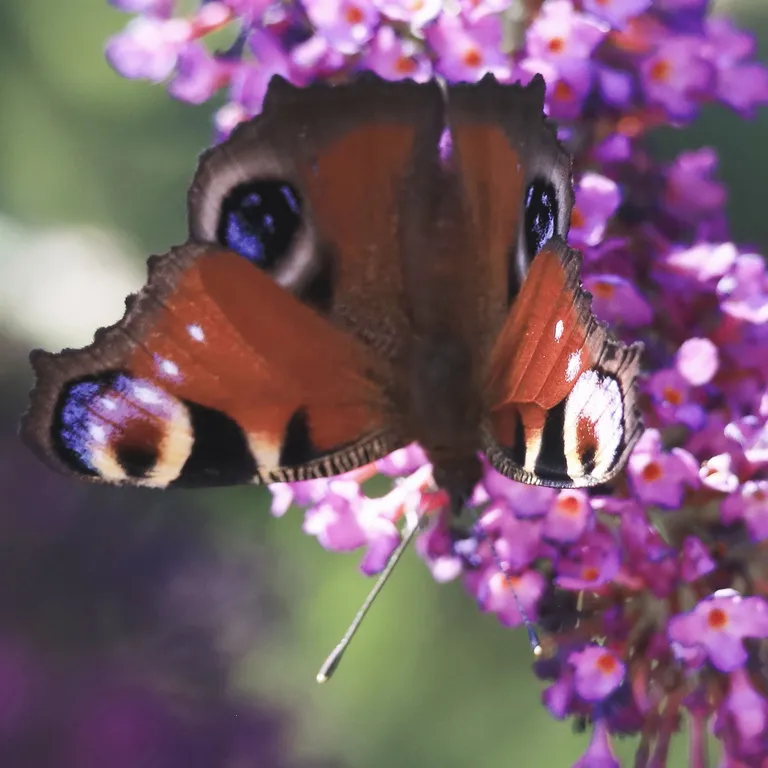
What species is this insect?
Aglais io
